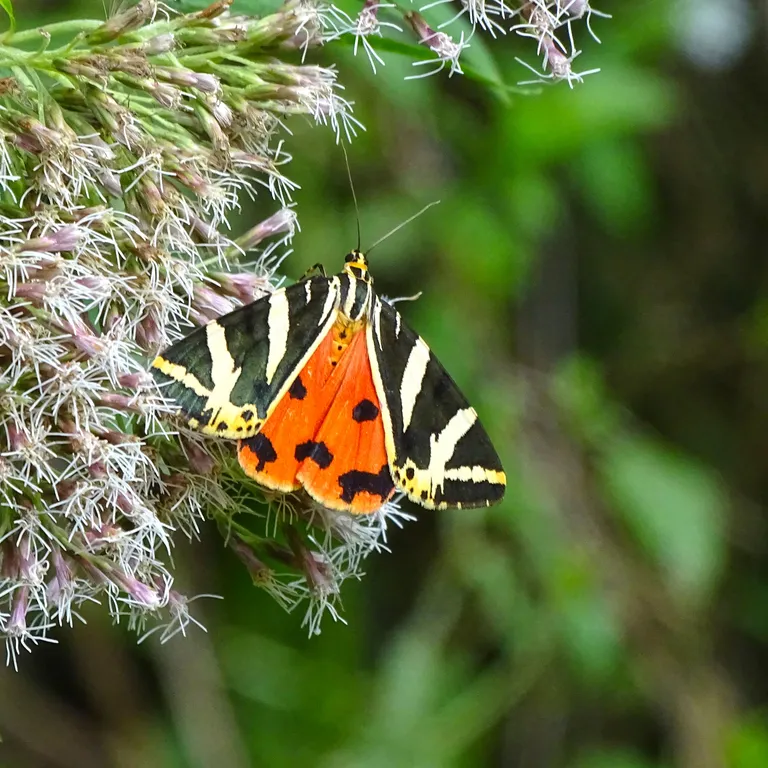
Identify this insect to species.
Euplagia quadripunctaria
